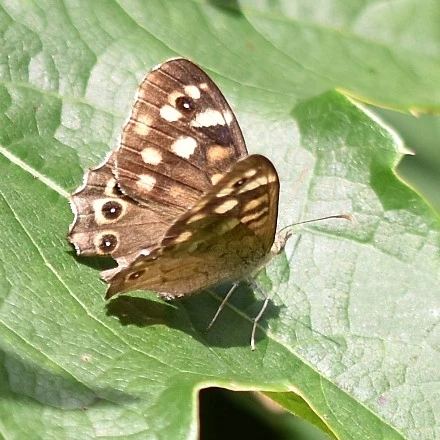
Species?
Pararge aegeria
